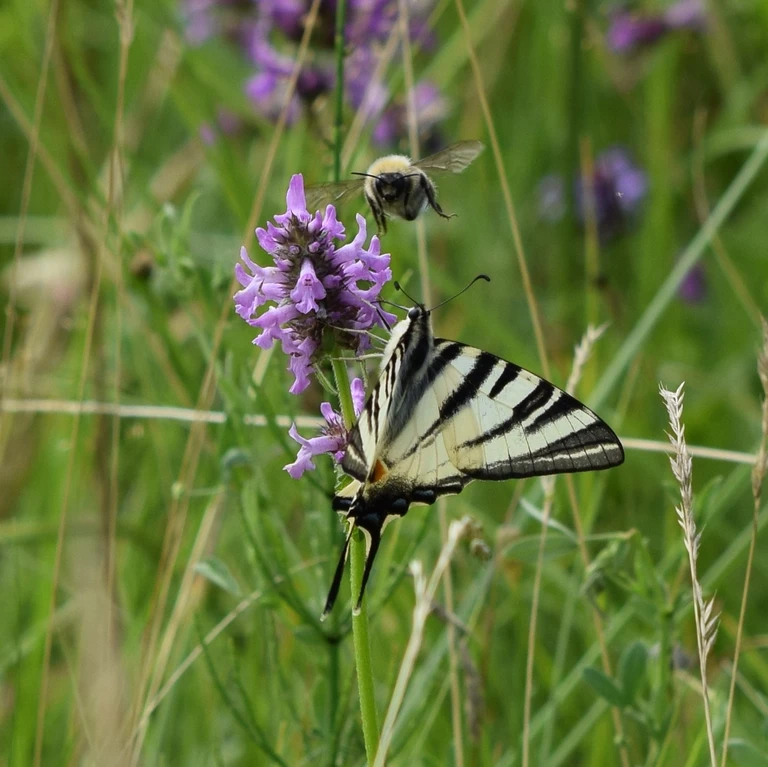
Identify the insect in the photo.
Iphiclides podalirius
